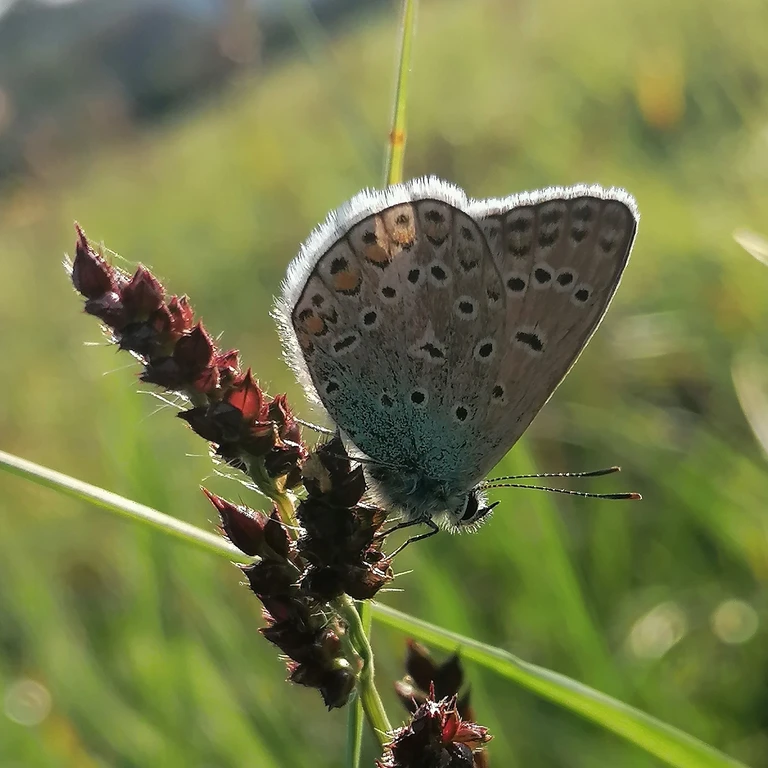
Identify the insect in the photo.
Polyommatus icarus
